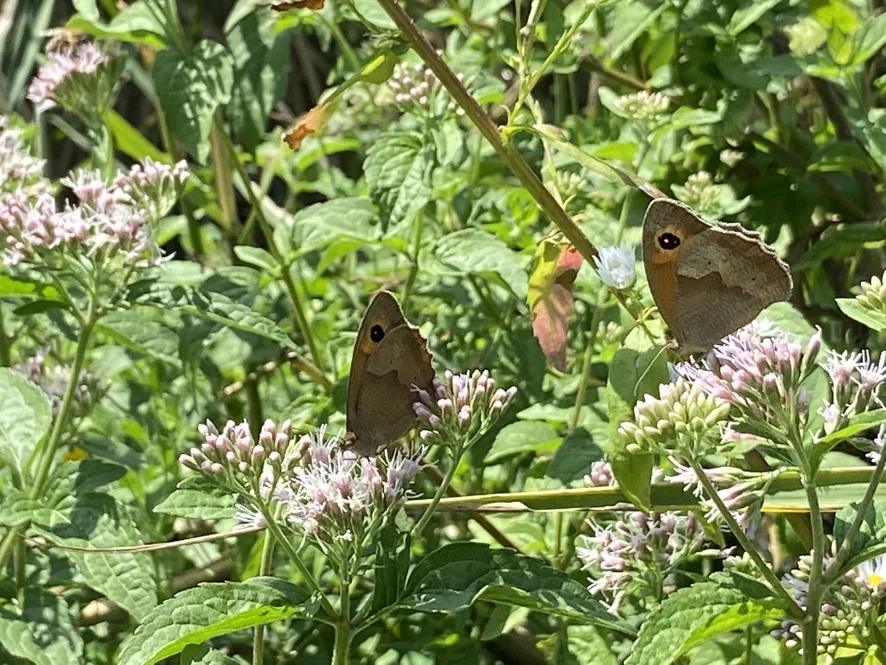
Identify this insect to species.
Maniola jurtina
